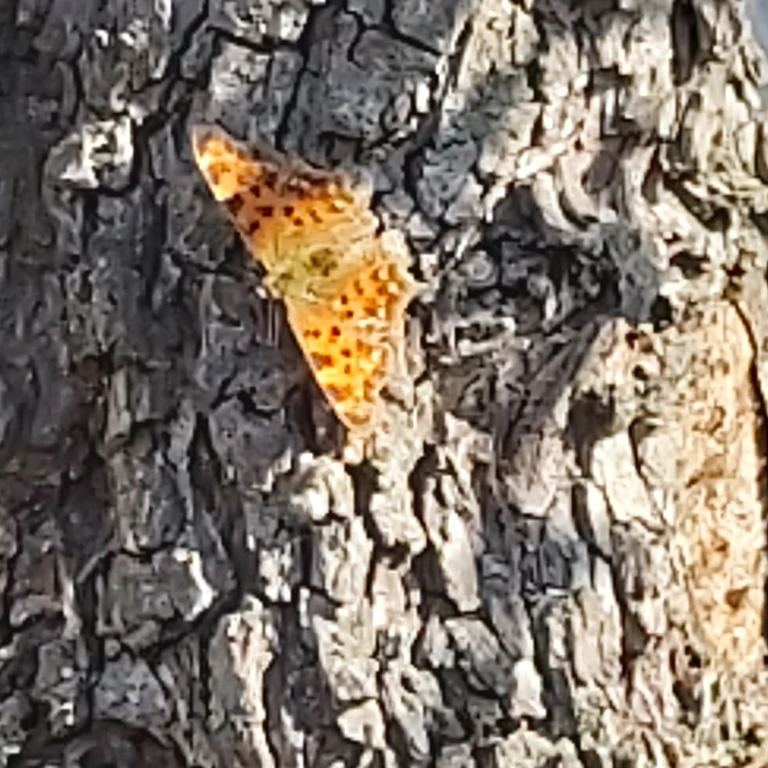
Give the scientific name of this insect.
Polygonia c-album
